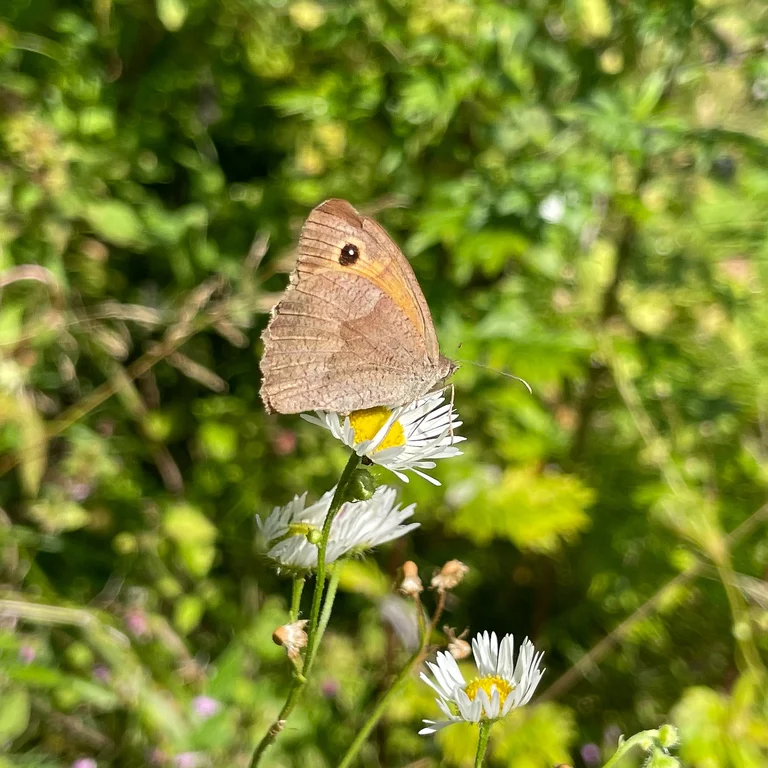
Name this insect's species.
Maniola jurtina
